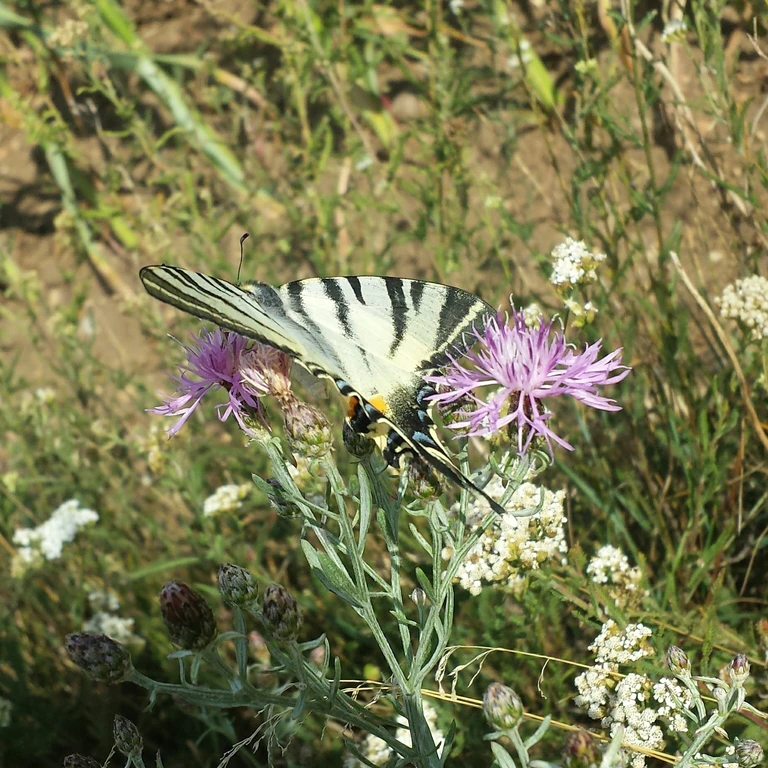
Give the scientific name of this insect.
Iphiclides podalirius
